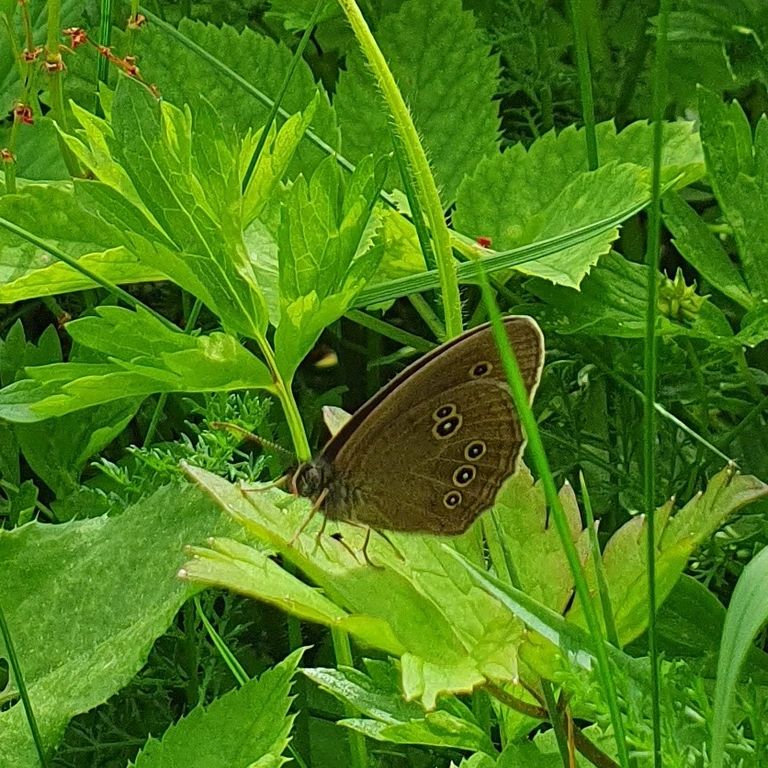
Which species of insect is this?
Aphantopus hyperantus
